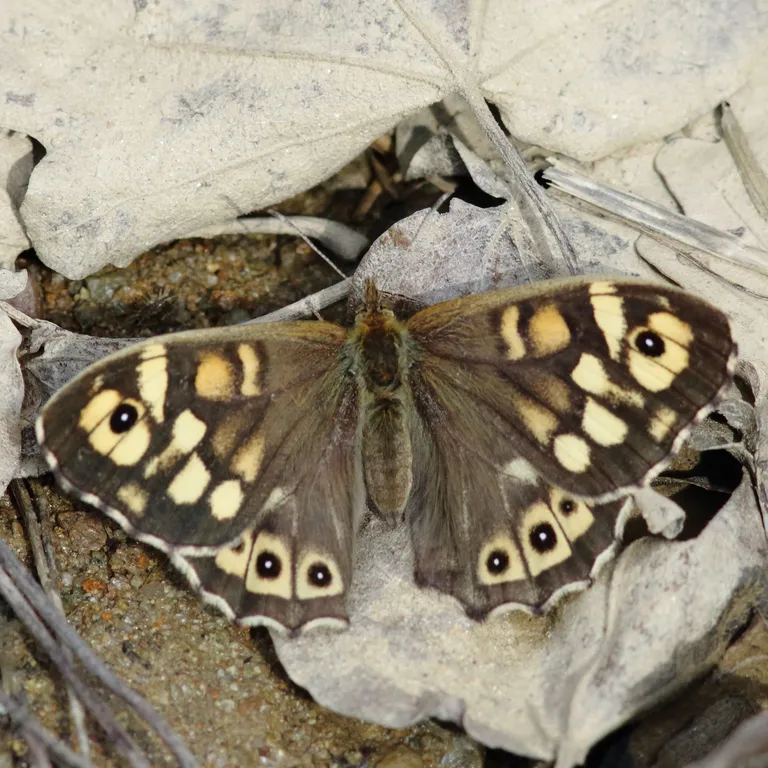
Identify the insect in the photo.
Pararge aegeria
